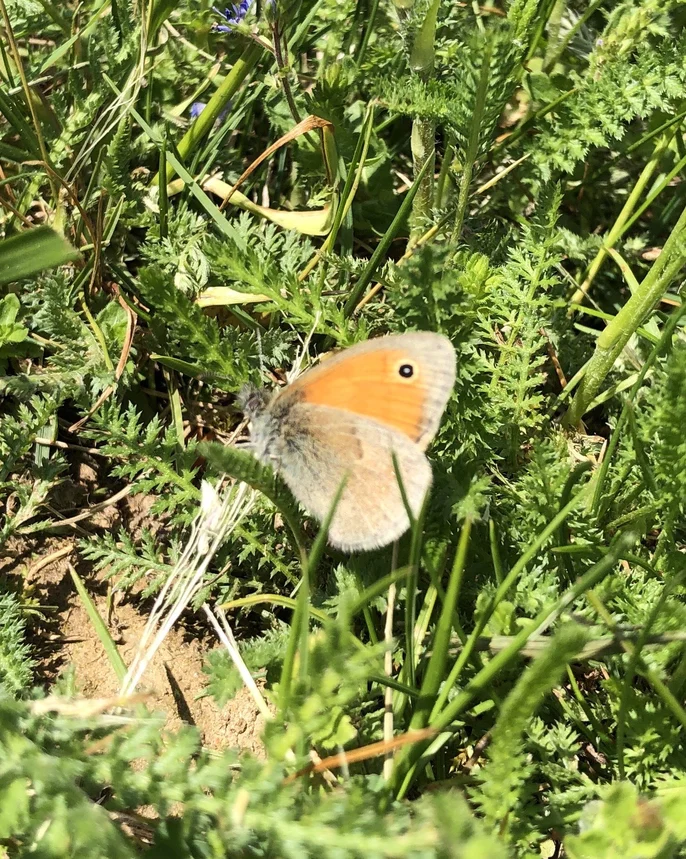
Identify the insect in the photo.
Coenonympha pamphilus
